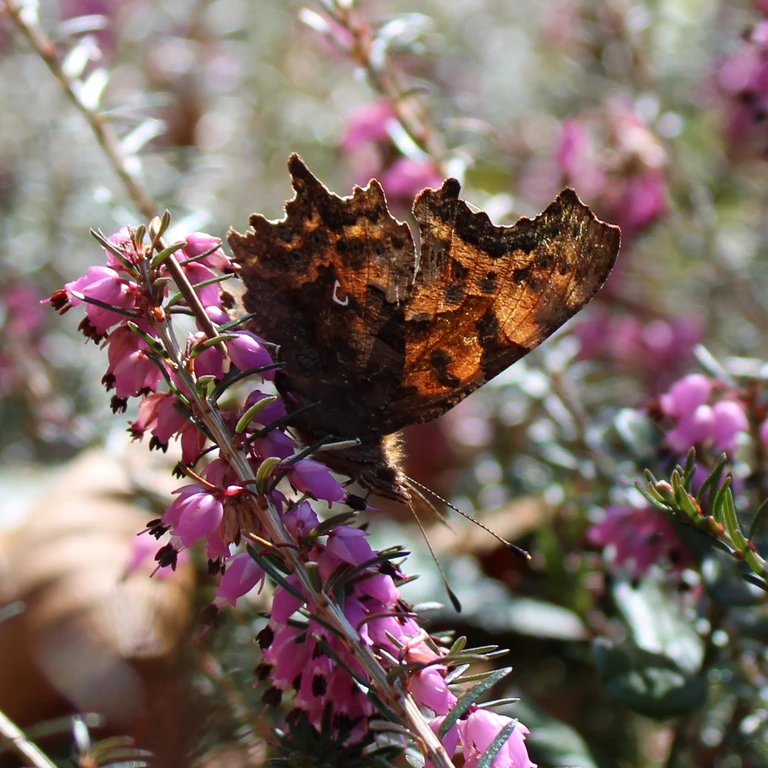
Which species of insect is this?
Polygonia c-album
